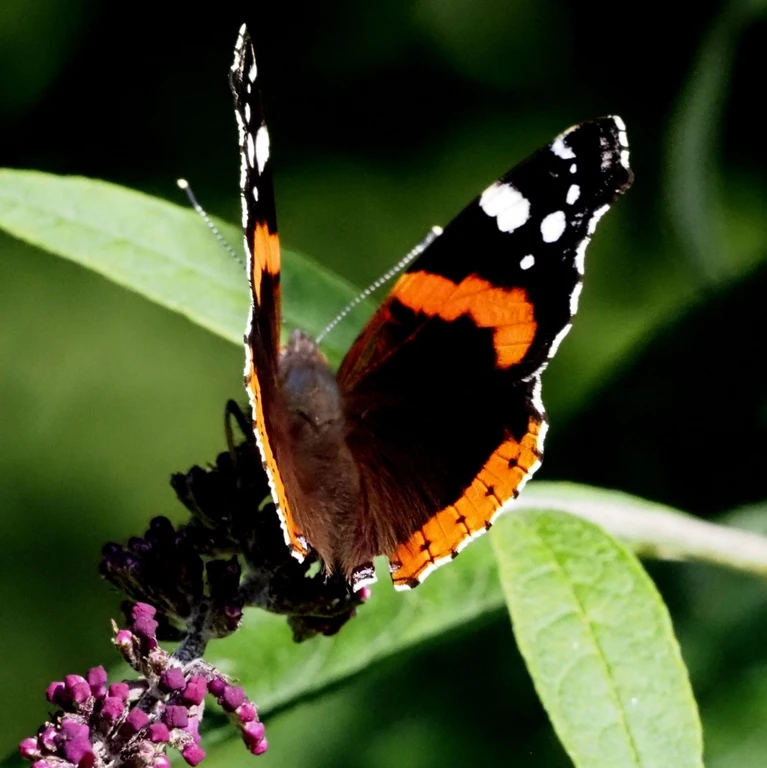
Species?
Vanessa atalanta
